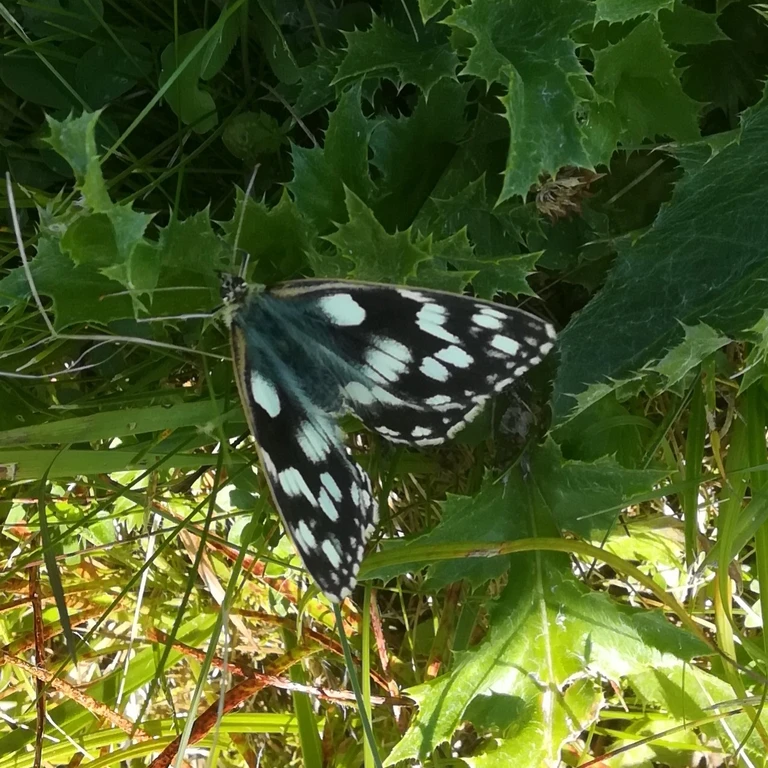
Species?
Melanargia galathea
